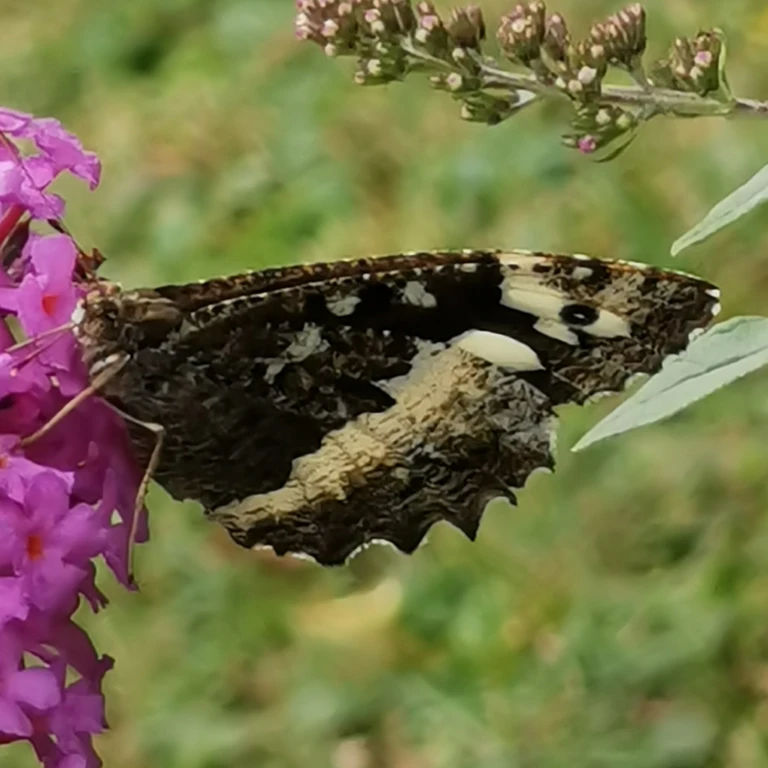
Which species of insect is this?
Brintesia circe
